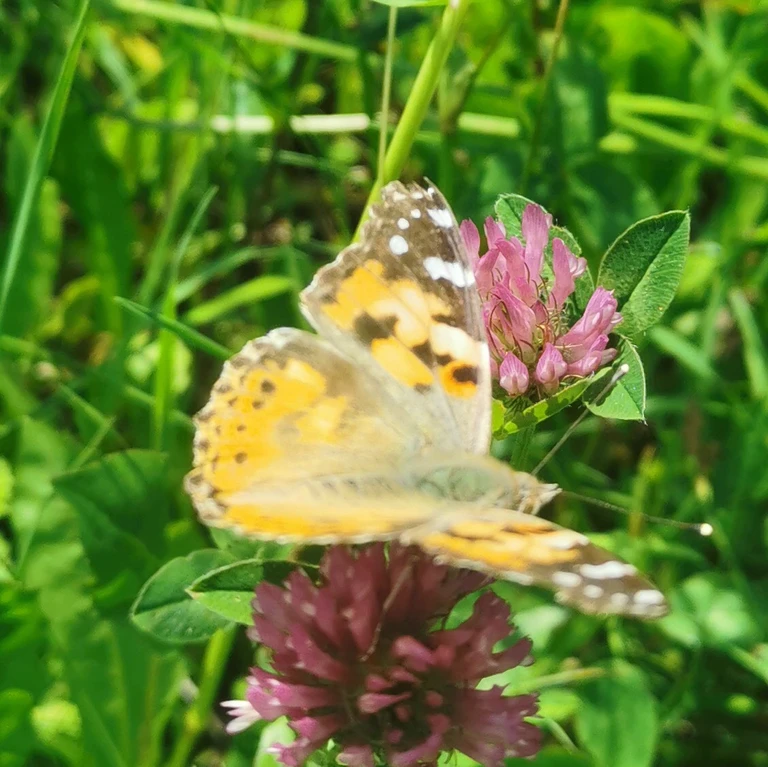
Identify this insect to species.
Vanessa cardui
